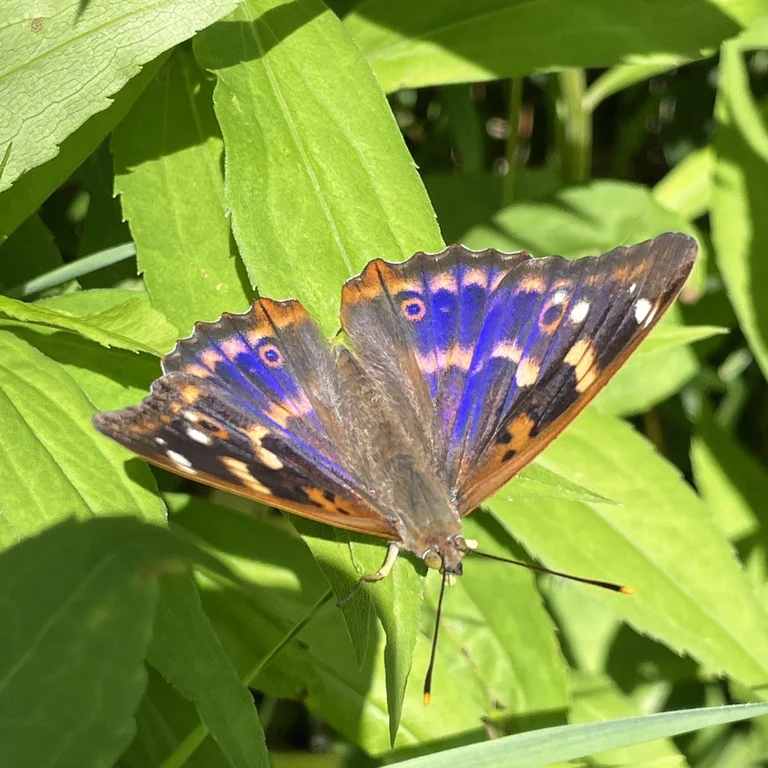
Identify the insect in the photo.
Apatura ilia
